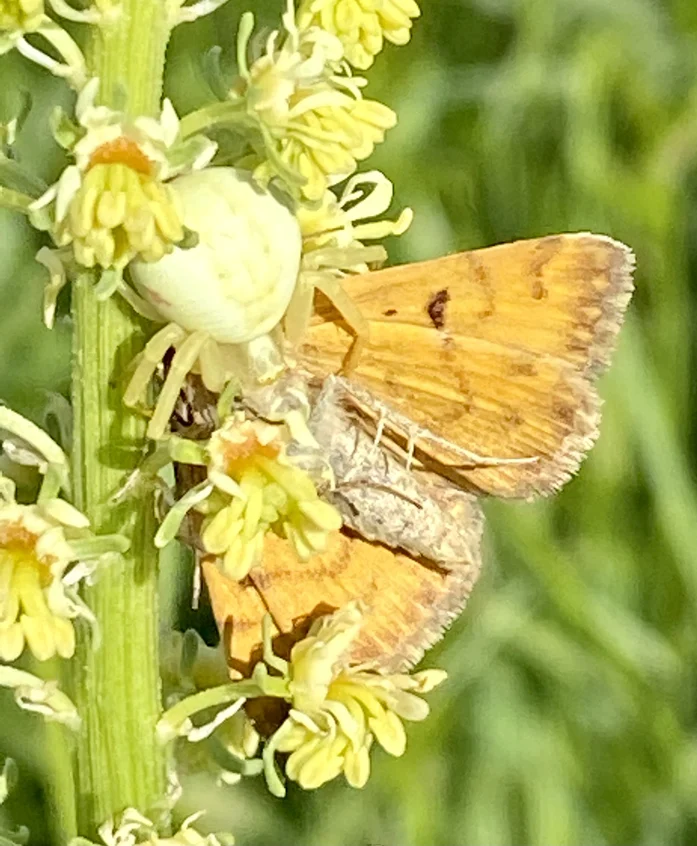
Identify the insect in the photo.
Euclidia glyphica
